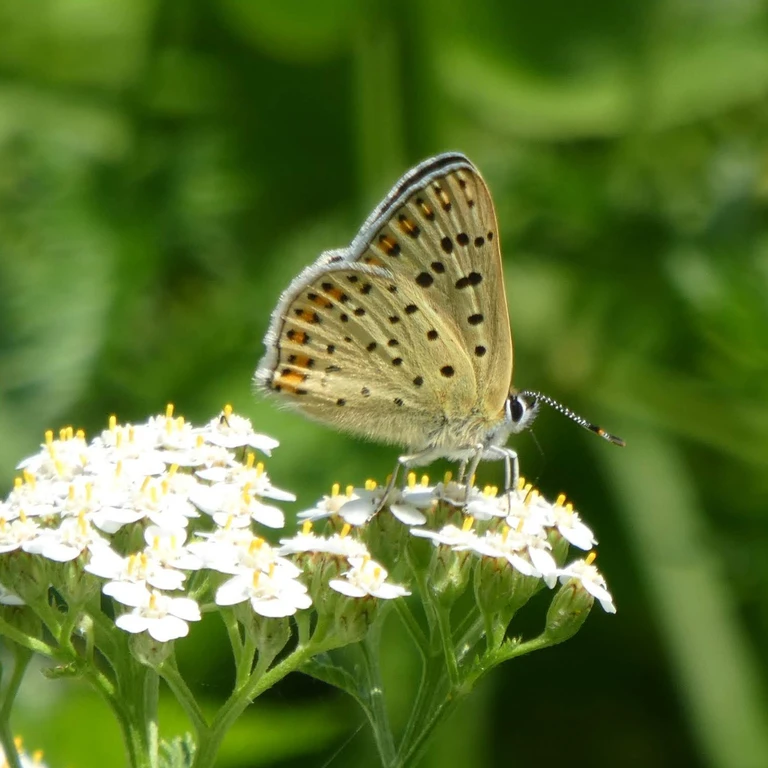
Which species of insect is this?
Lycaena tityrus (also Loweia tityrus)
